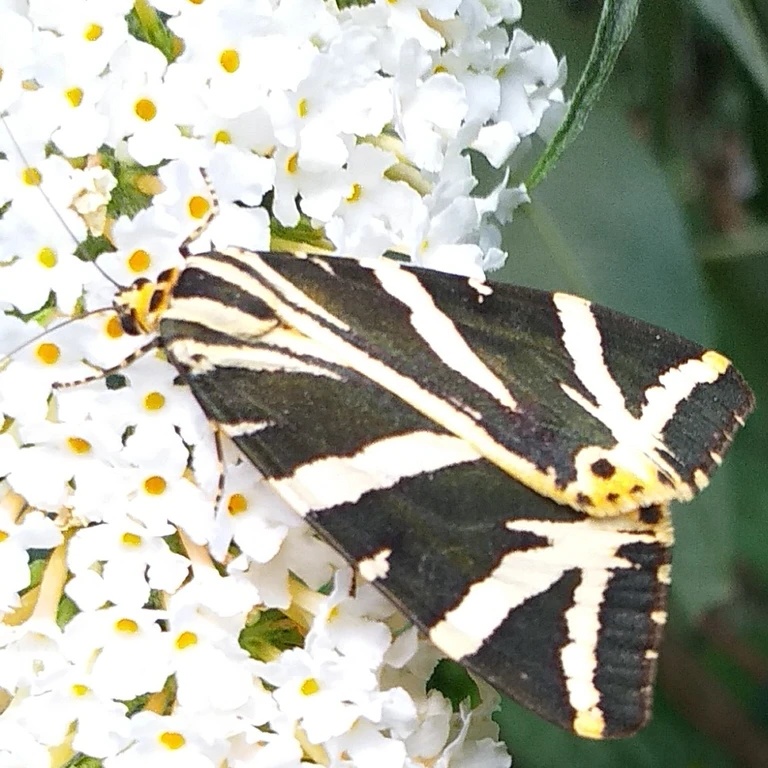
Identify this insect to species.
Euplagia quadripunctaria
